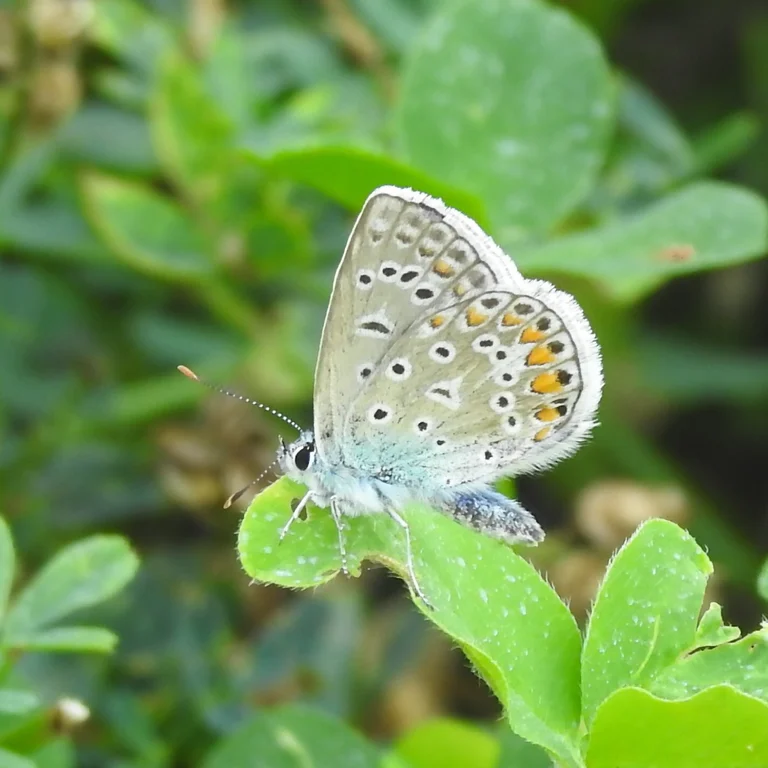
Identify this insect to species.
Polyommatus icarus
